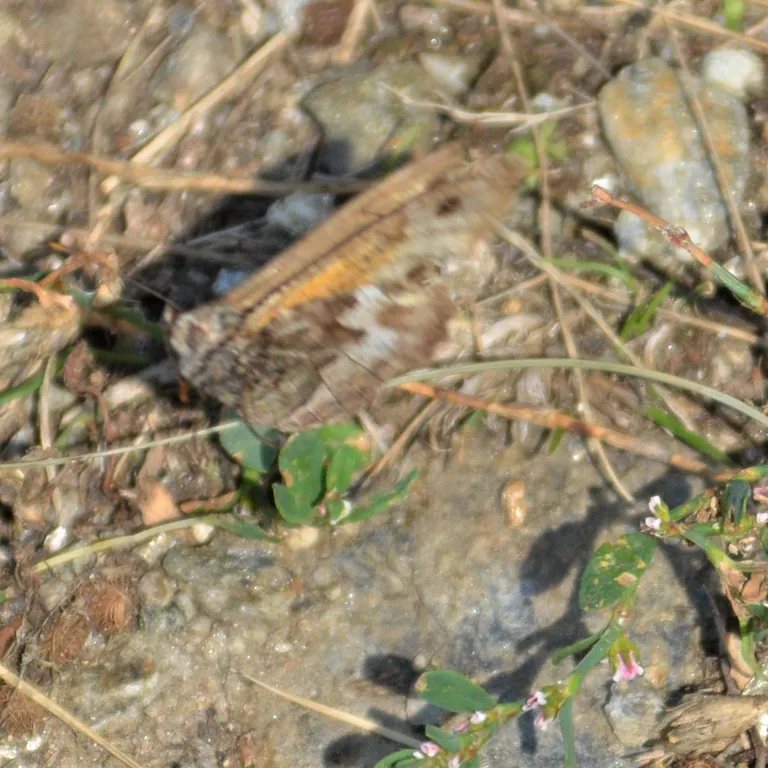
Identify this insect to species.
Hipparchia semele
